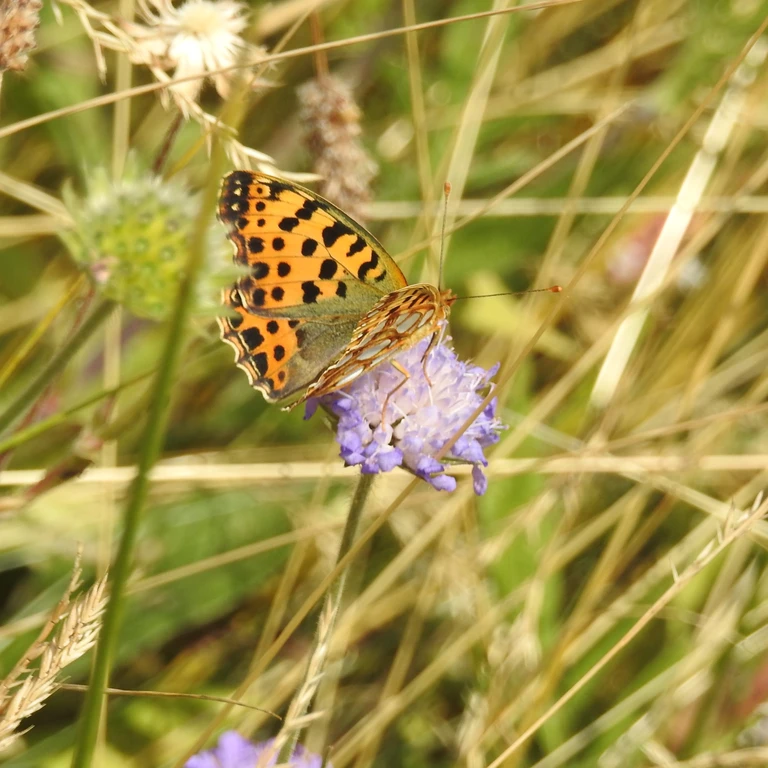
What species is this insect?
Issoria lathonia
